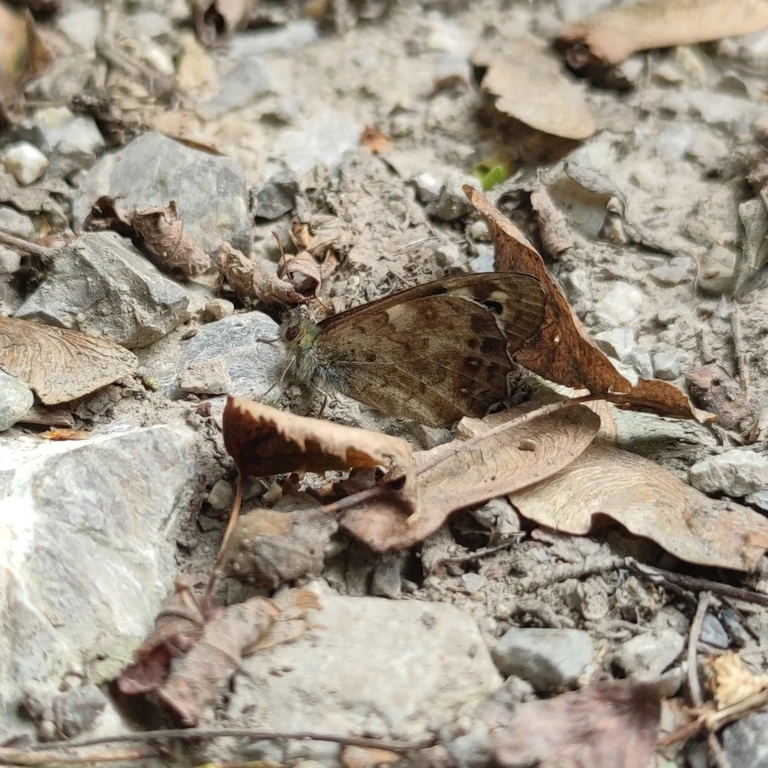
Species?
Pararge aegeria
